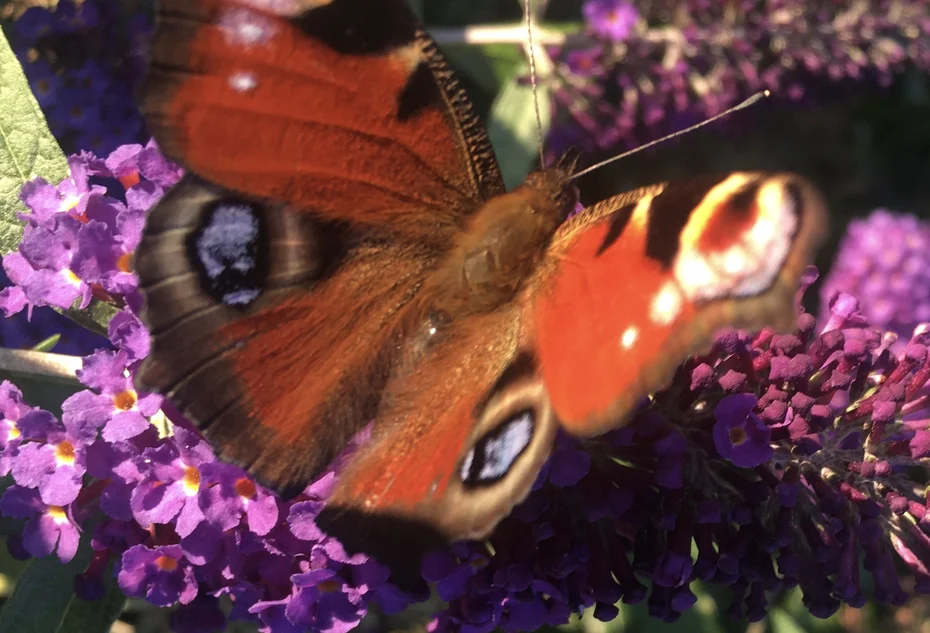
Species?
Aglais io
